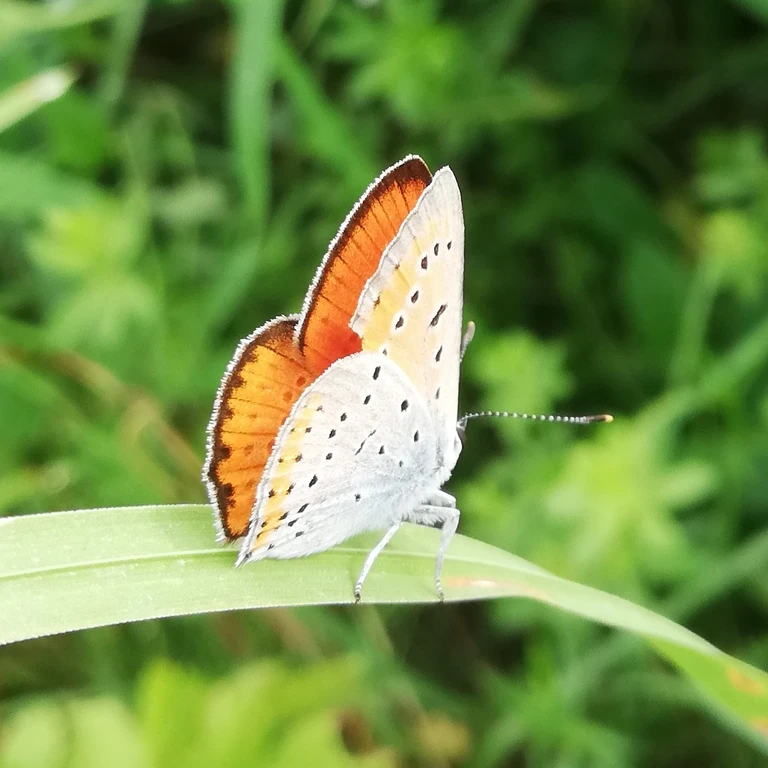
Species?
Lycaena dispar
